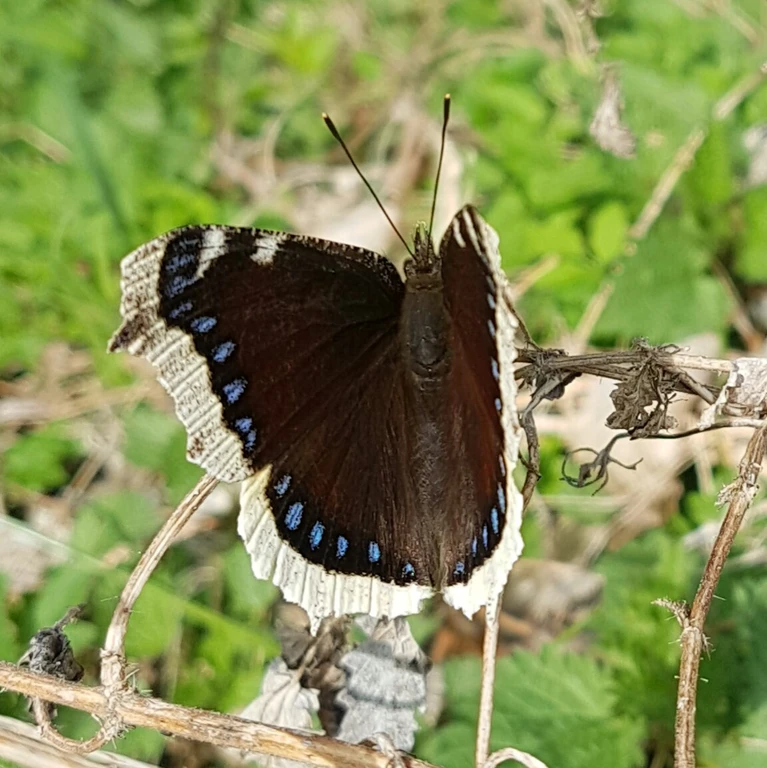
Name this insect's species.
Nymphalis antiopa
